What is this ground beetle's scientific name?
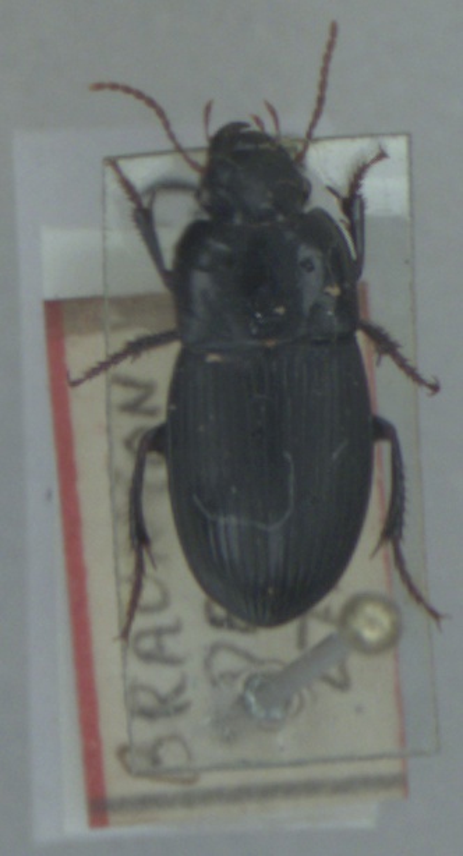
Harpalus tardus
